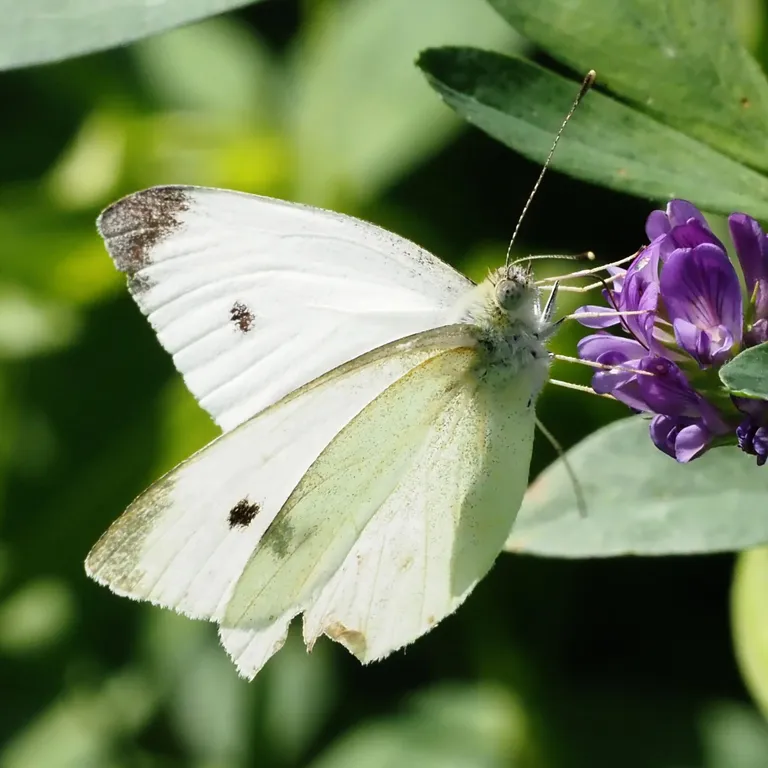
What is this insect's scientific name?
Pieris rapae
